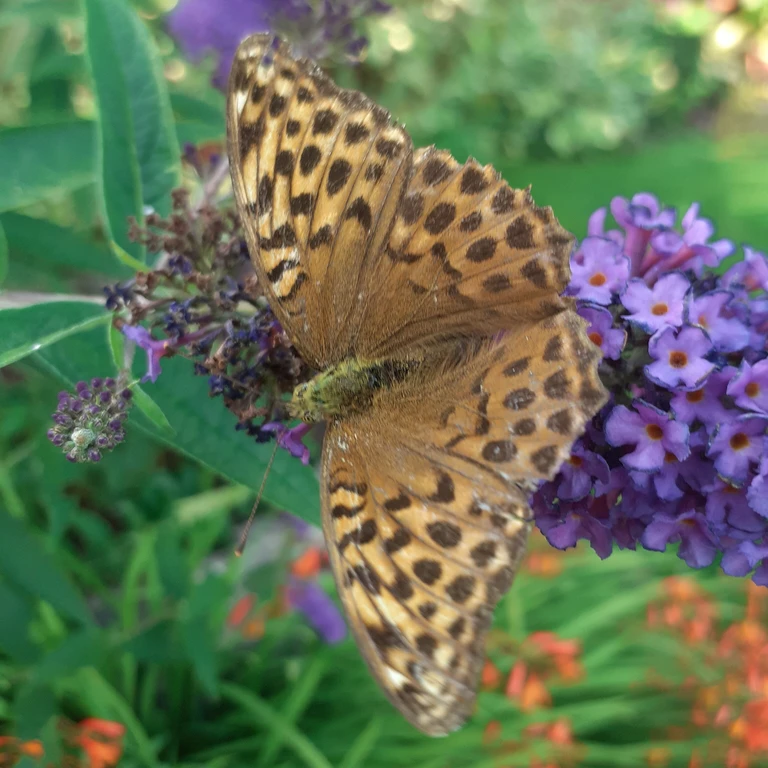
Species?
Argynnis paphia
